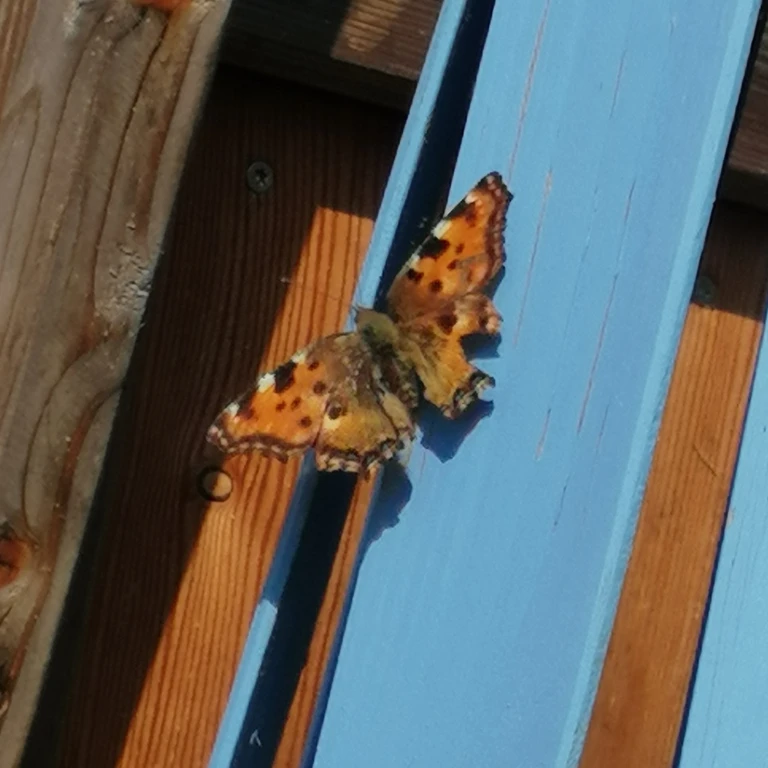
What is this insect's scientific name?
Nymphalis polychloros
